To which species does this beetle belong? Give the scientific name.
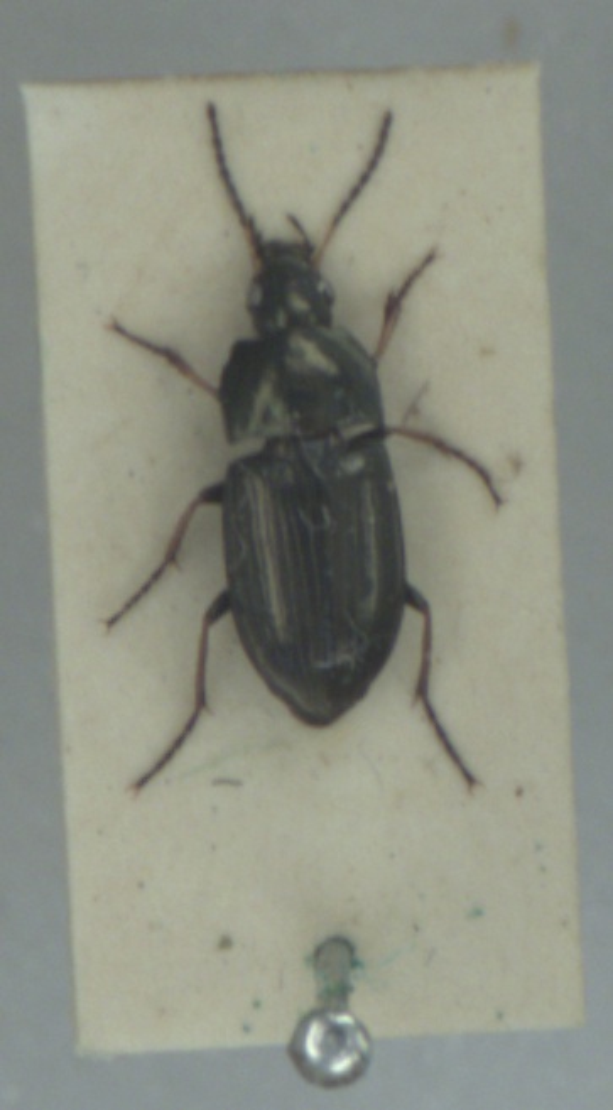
Amara plebeja
